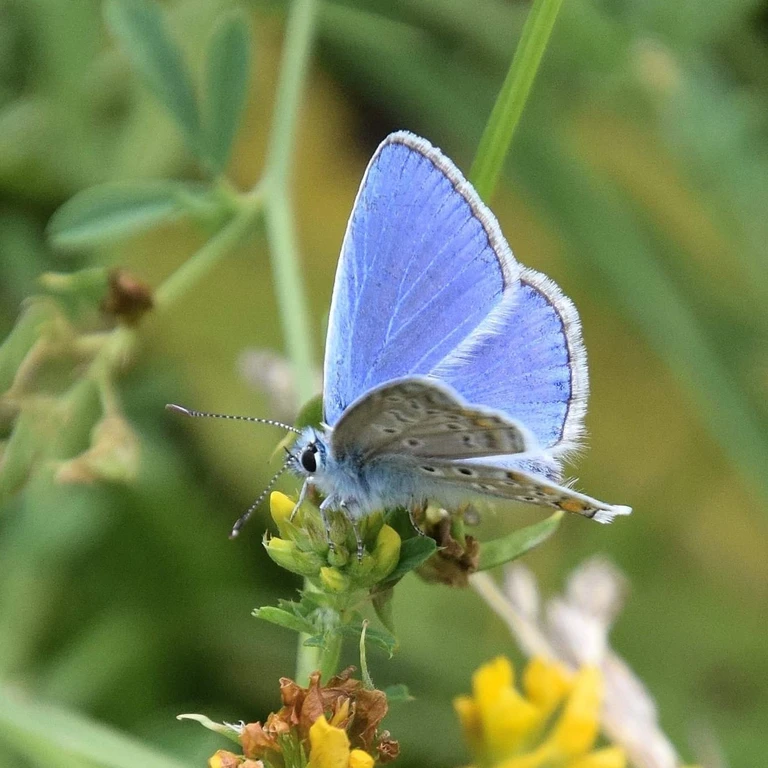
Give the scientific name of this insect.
Polyommatus icarus
